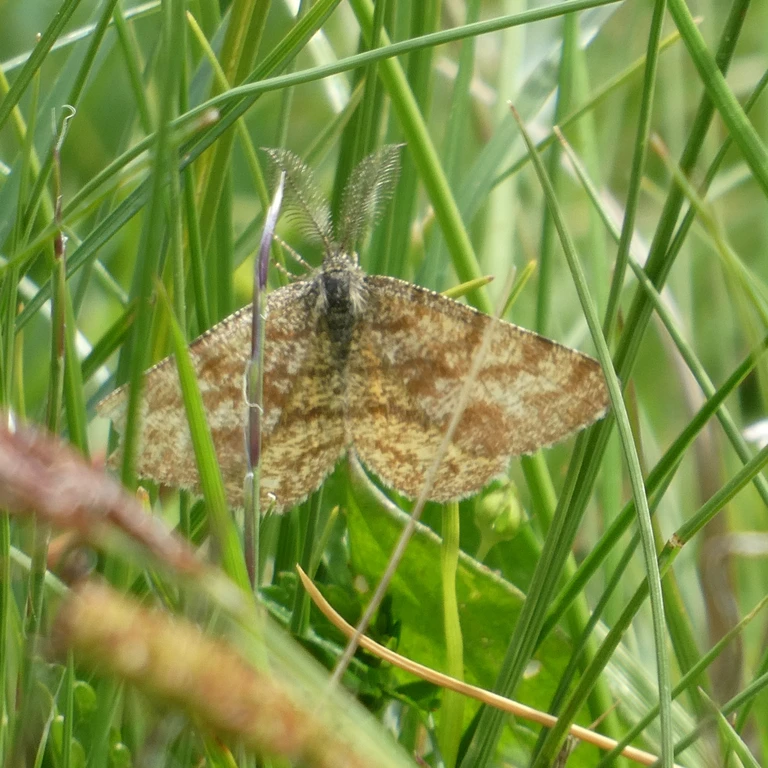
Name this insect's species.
Ematurga atomaria
